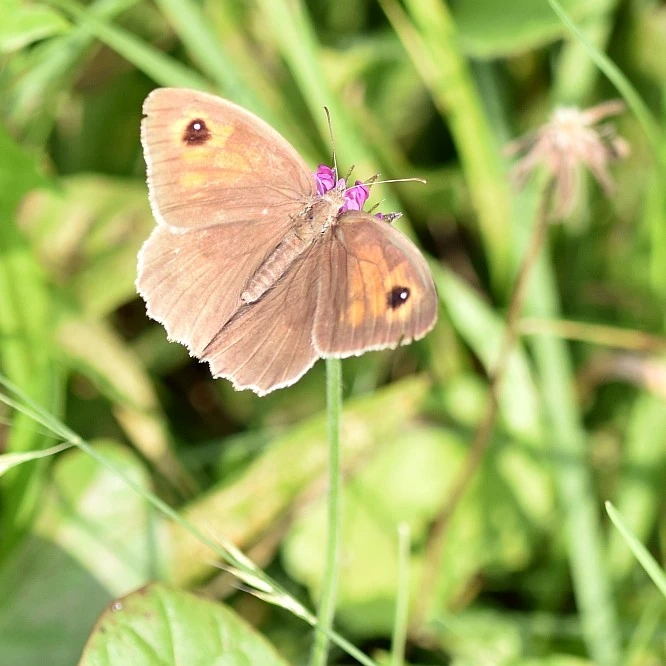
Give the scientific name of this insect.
Maniola jurtina
